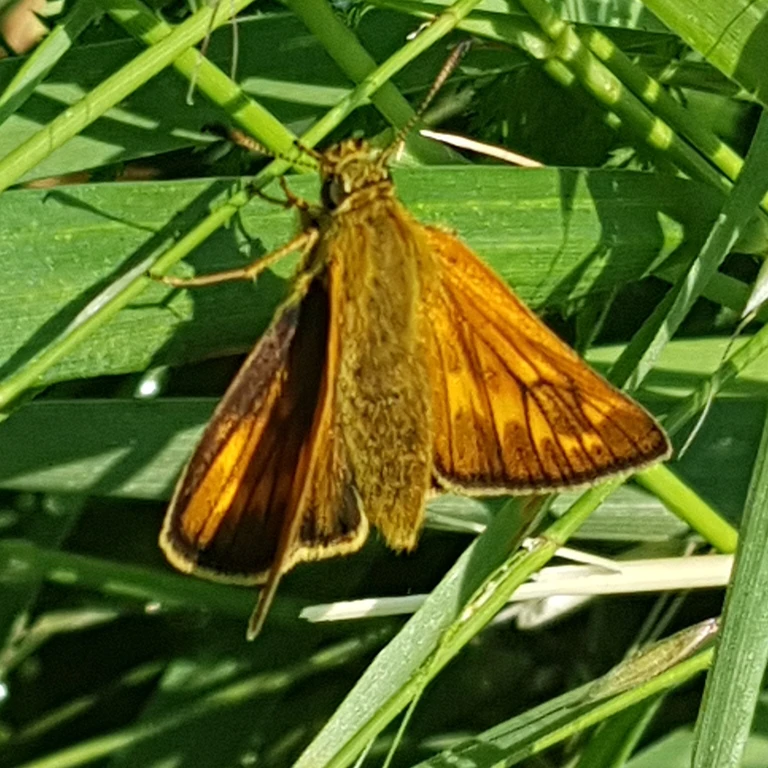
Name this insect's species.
Ochlodes sylvanus (also Ochlodes venata)
